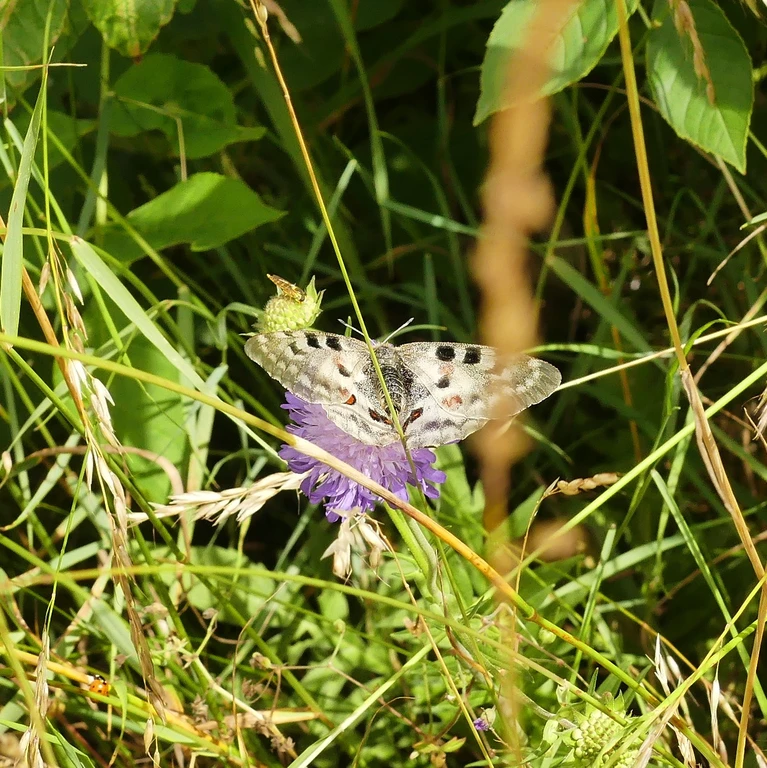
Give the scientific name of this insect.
Parnassius apollo
